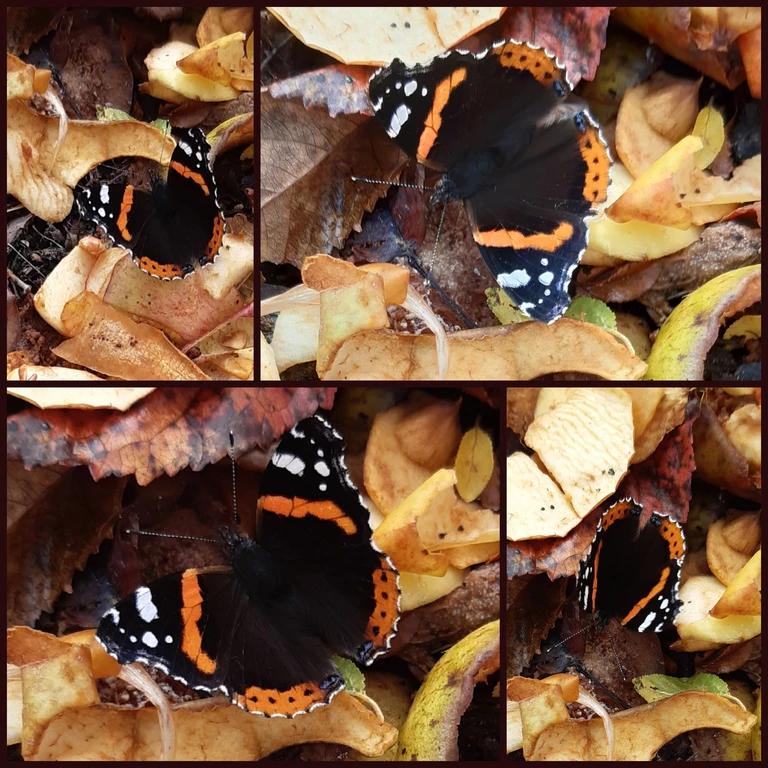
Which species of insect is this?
Vanessa atalanta
